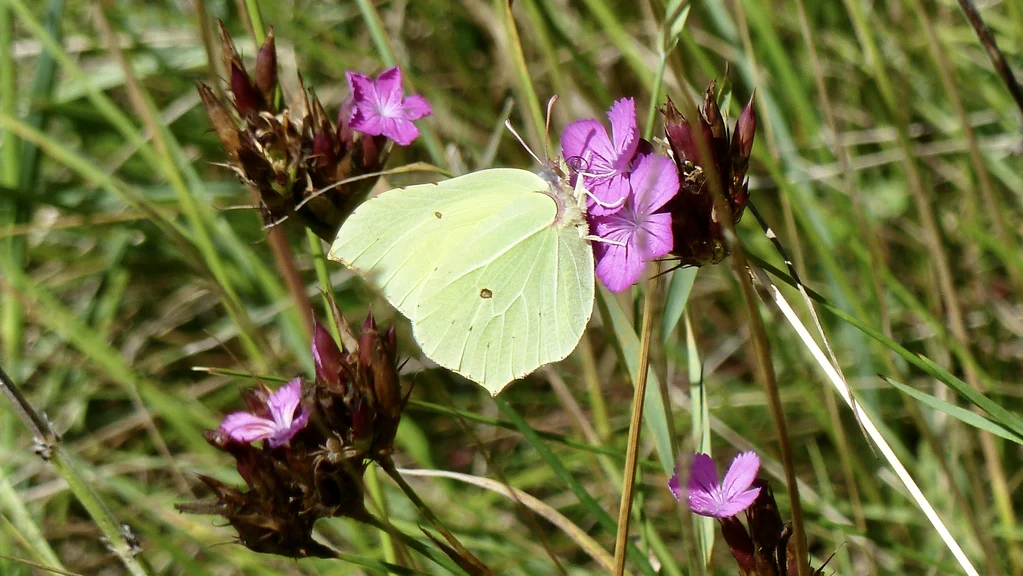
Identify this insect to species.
Gonepteryx rhamni
